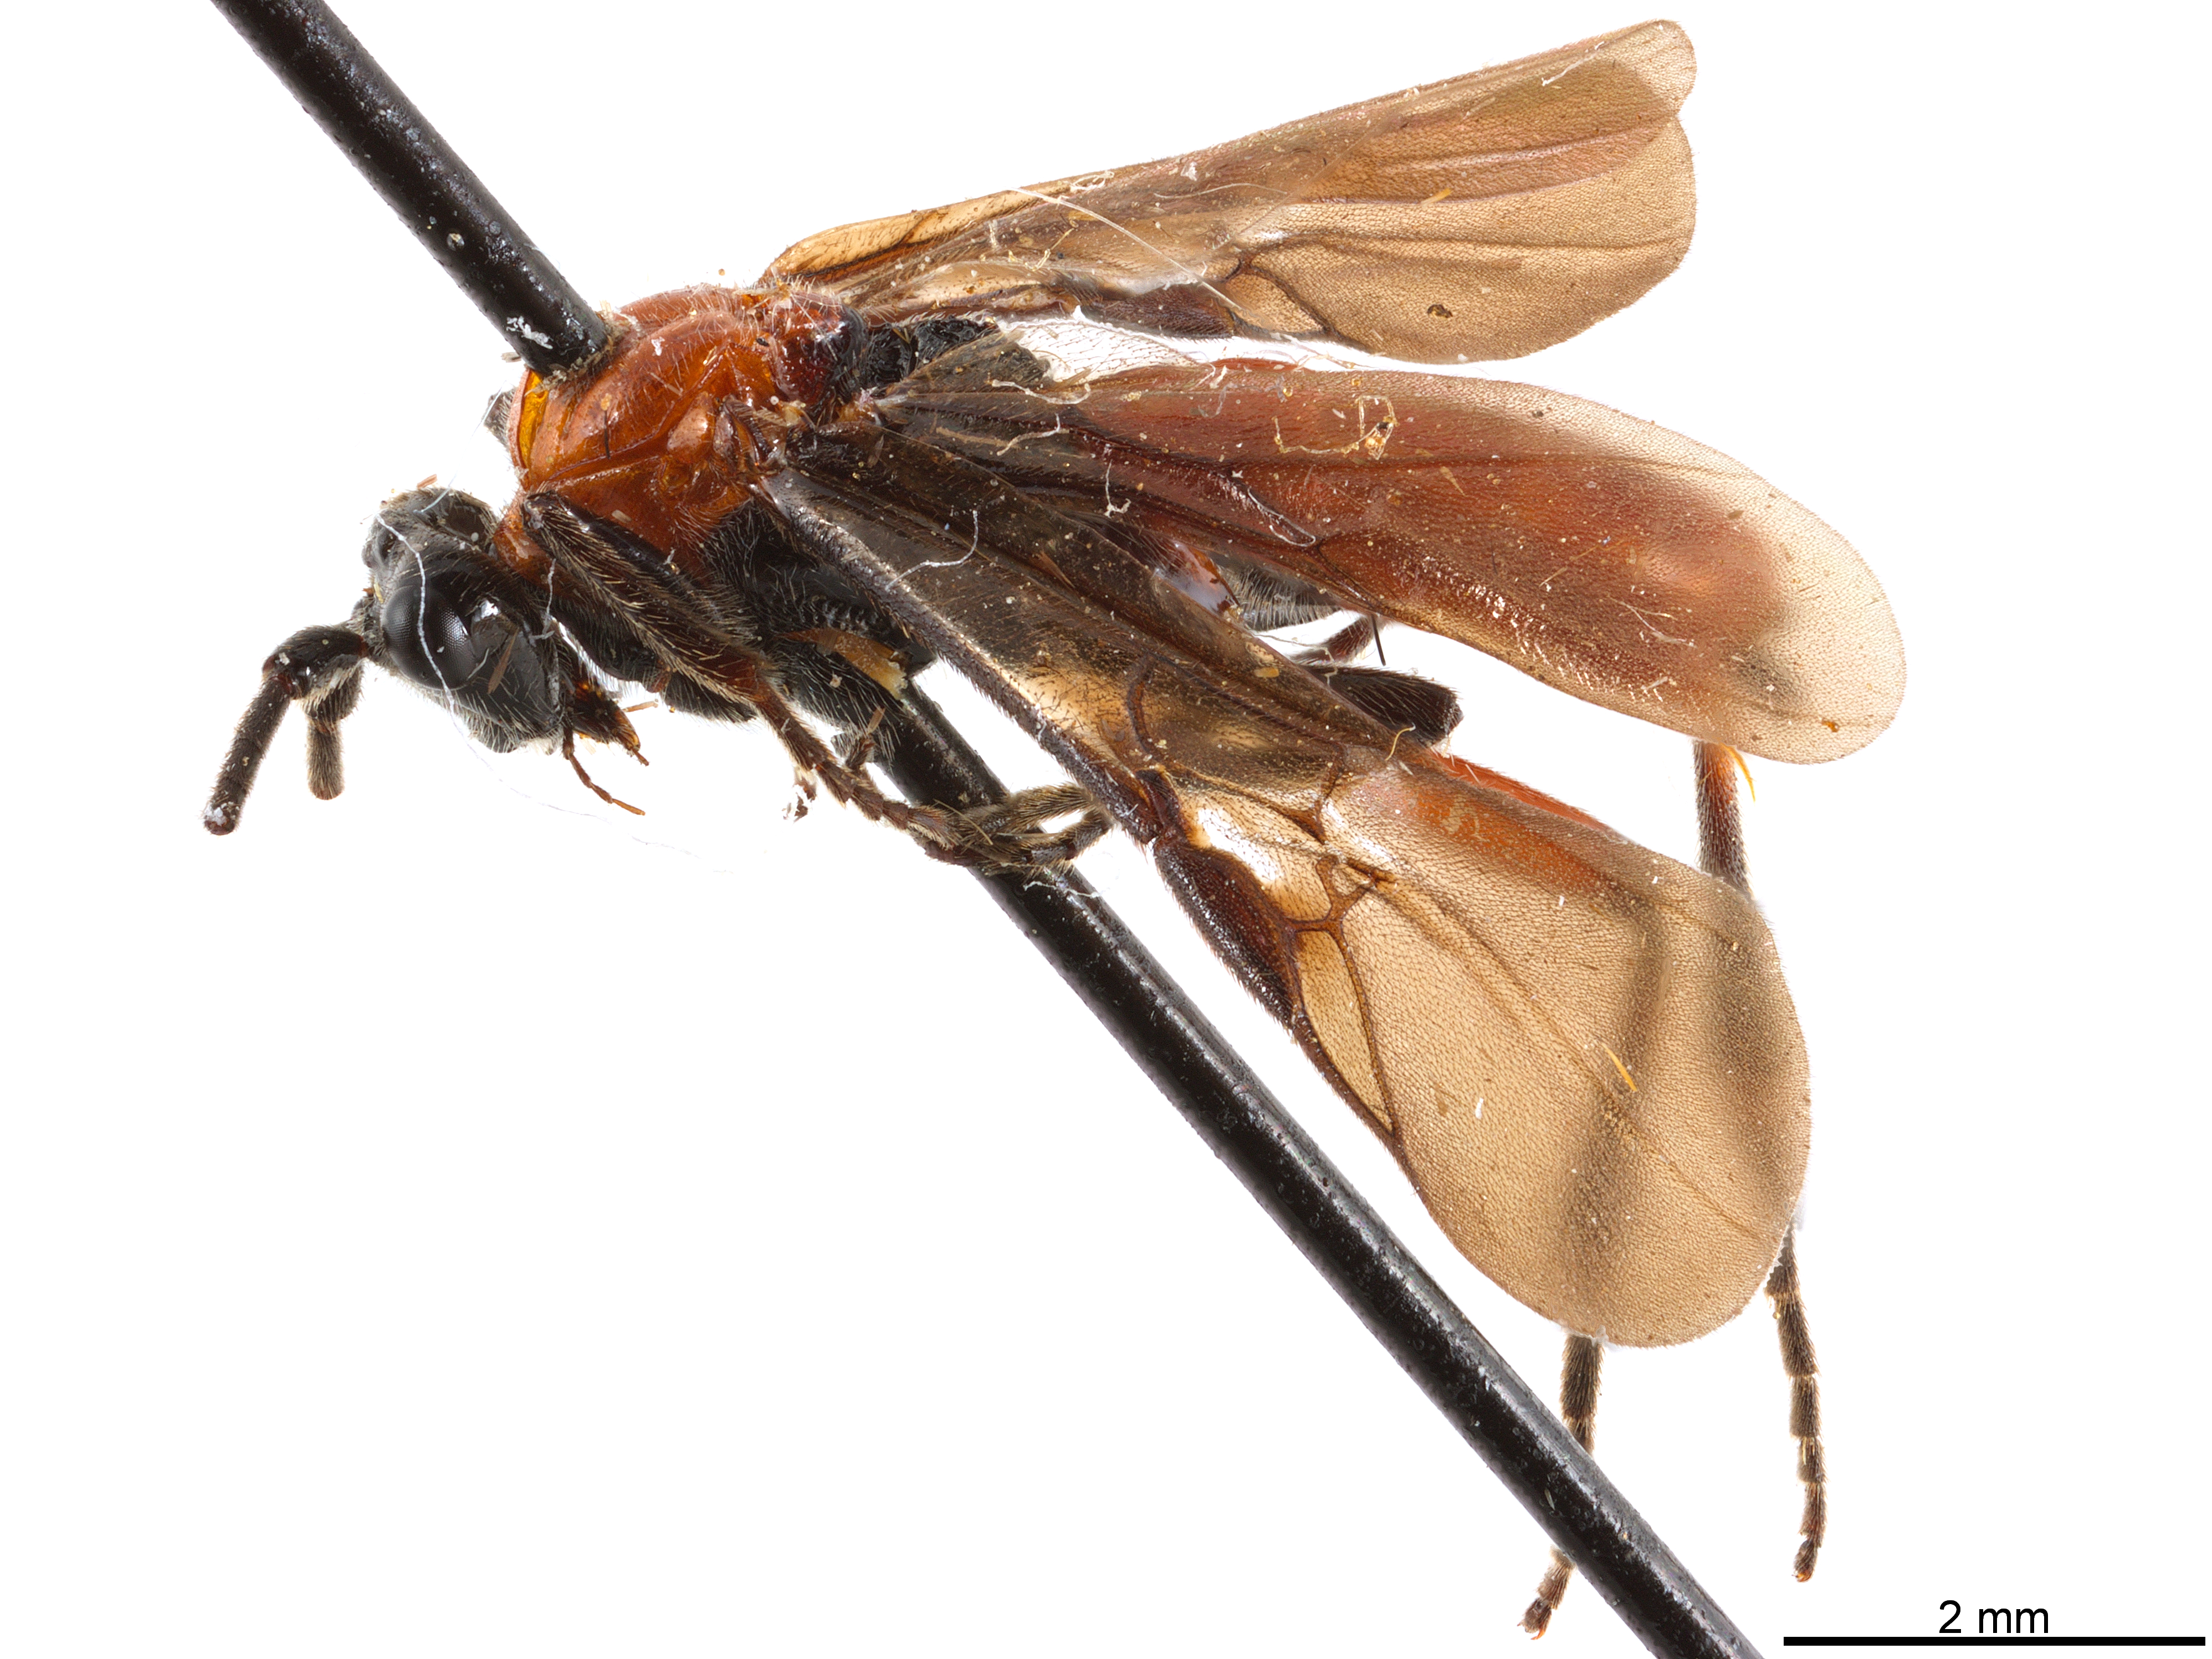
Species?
Crassomicrodus divisus
